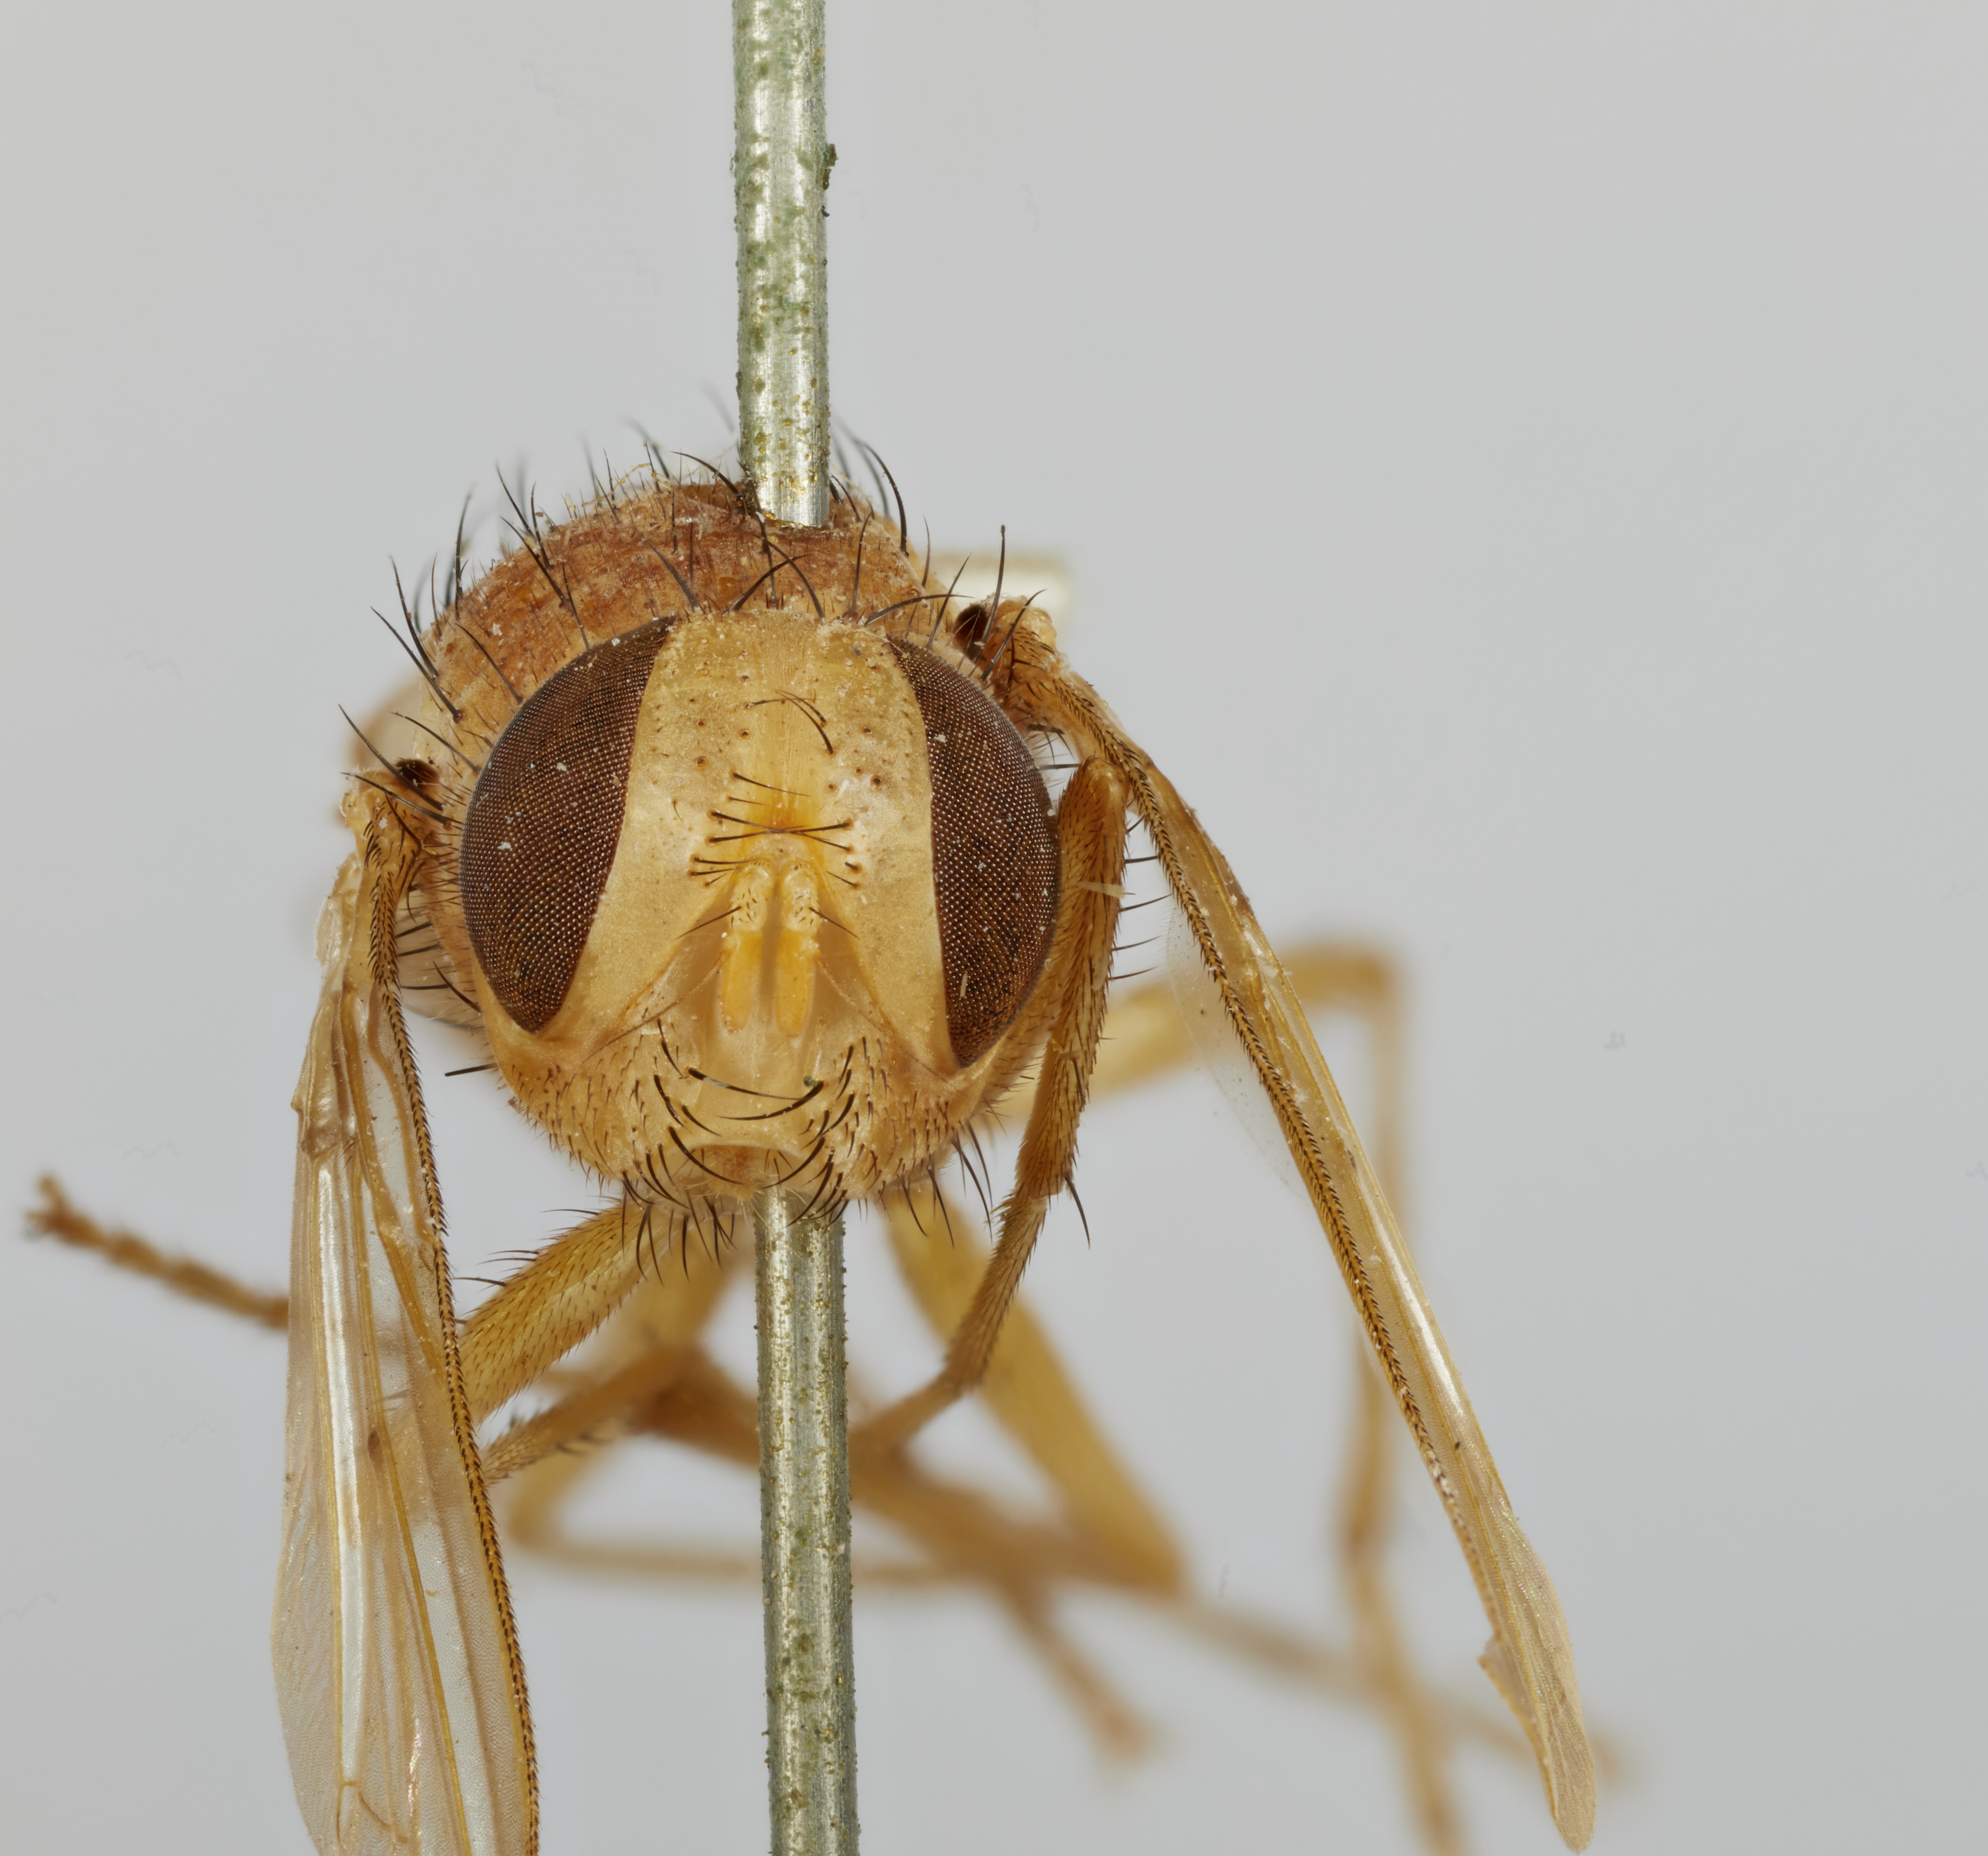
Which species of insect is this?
Euphasiopteryx montana
